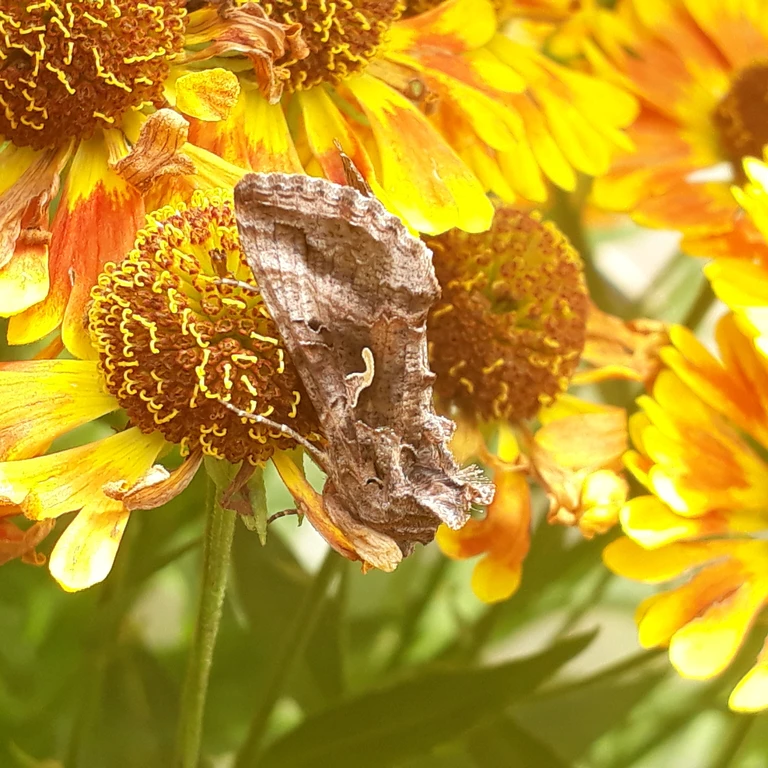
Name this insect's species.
Autographa gamma
